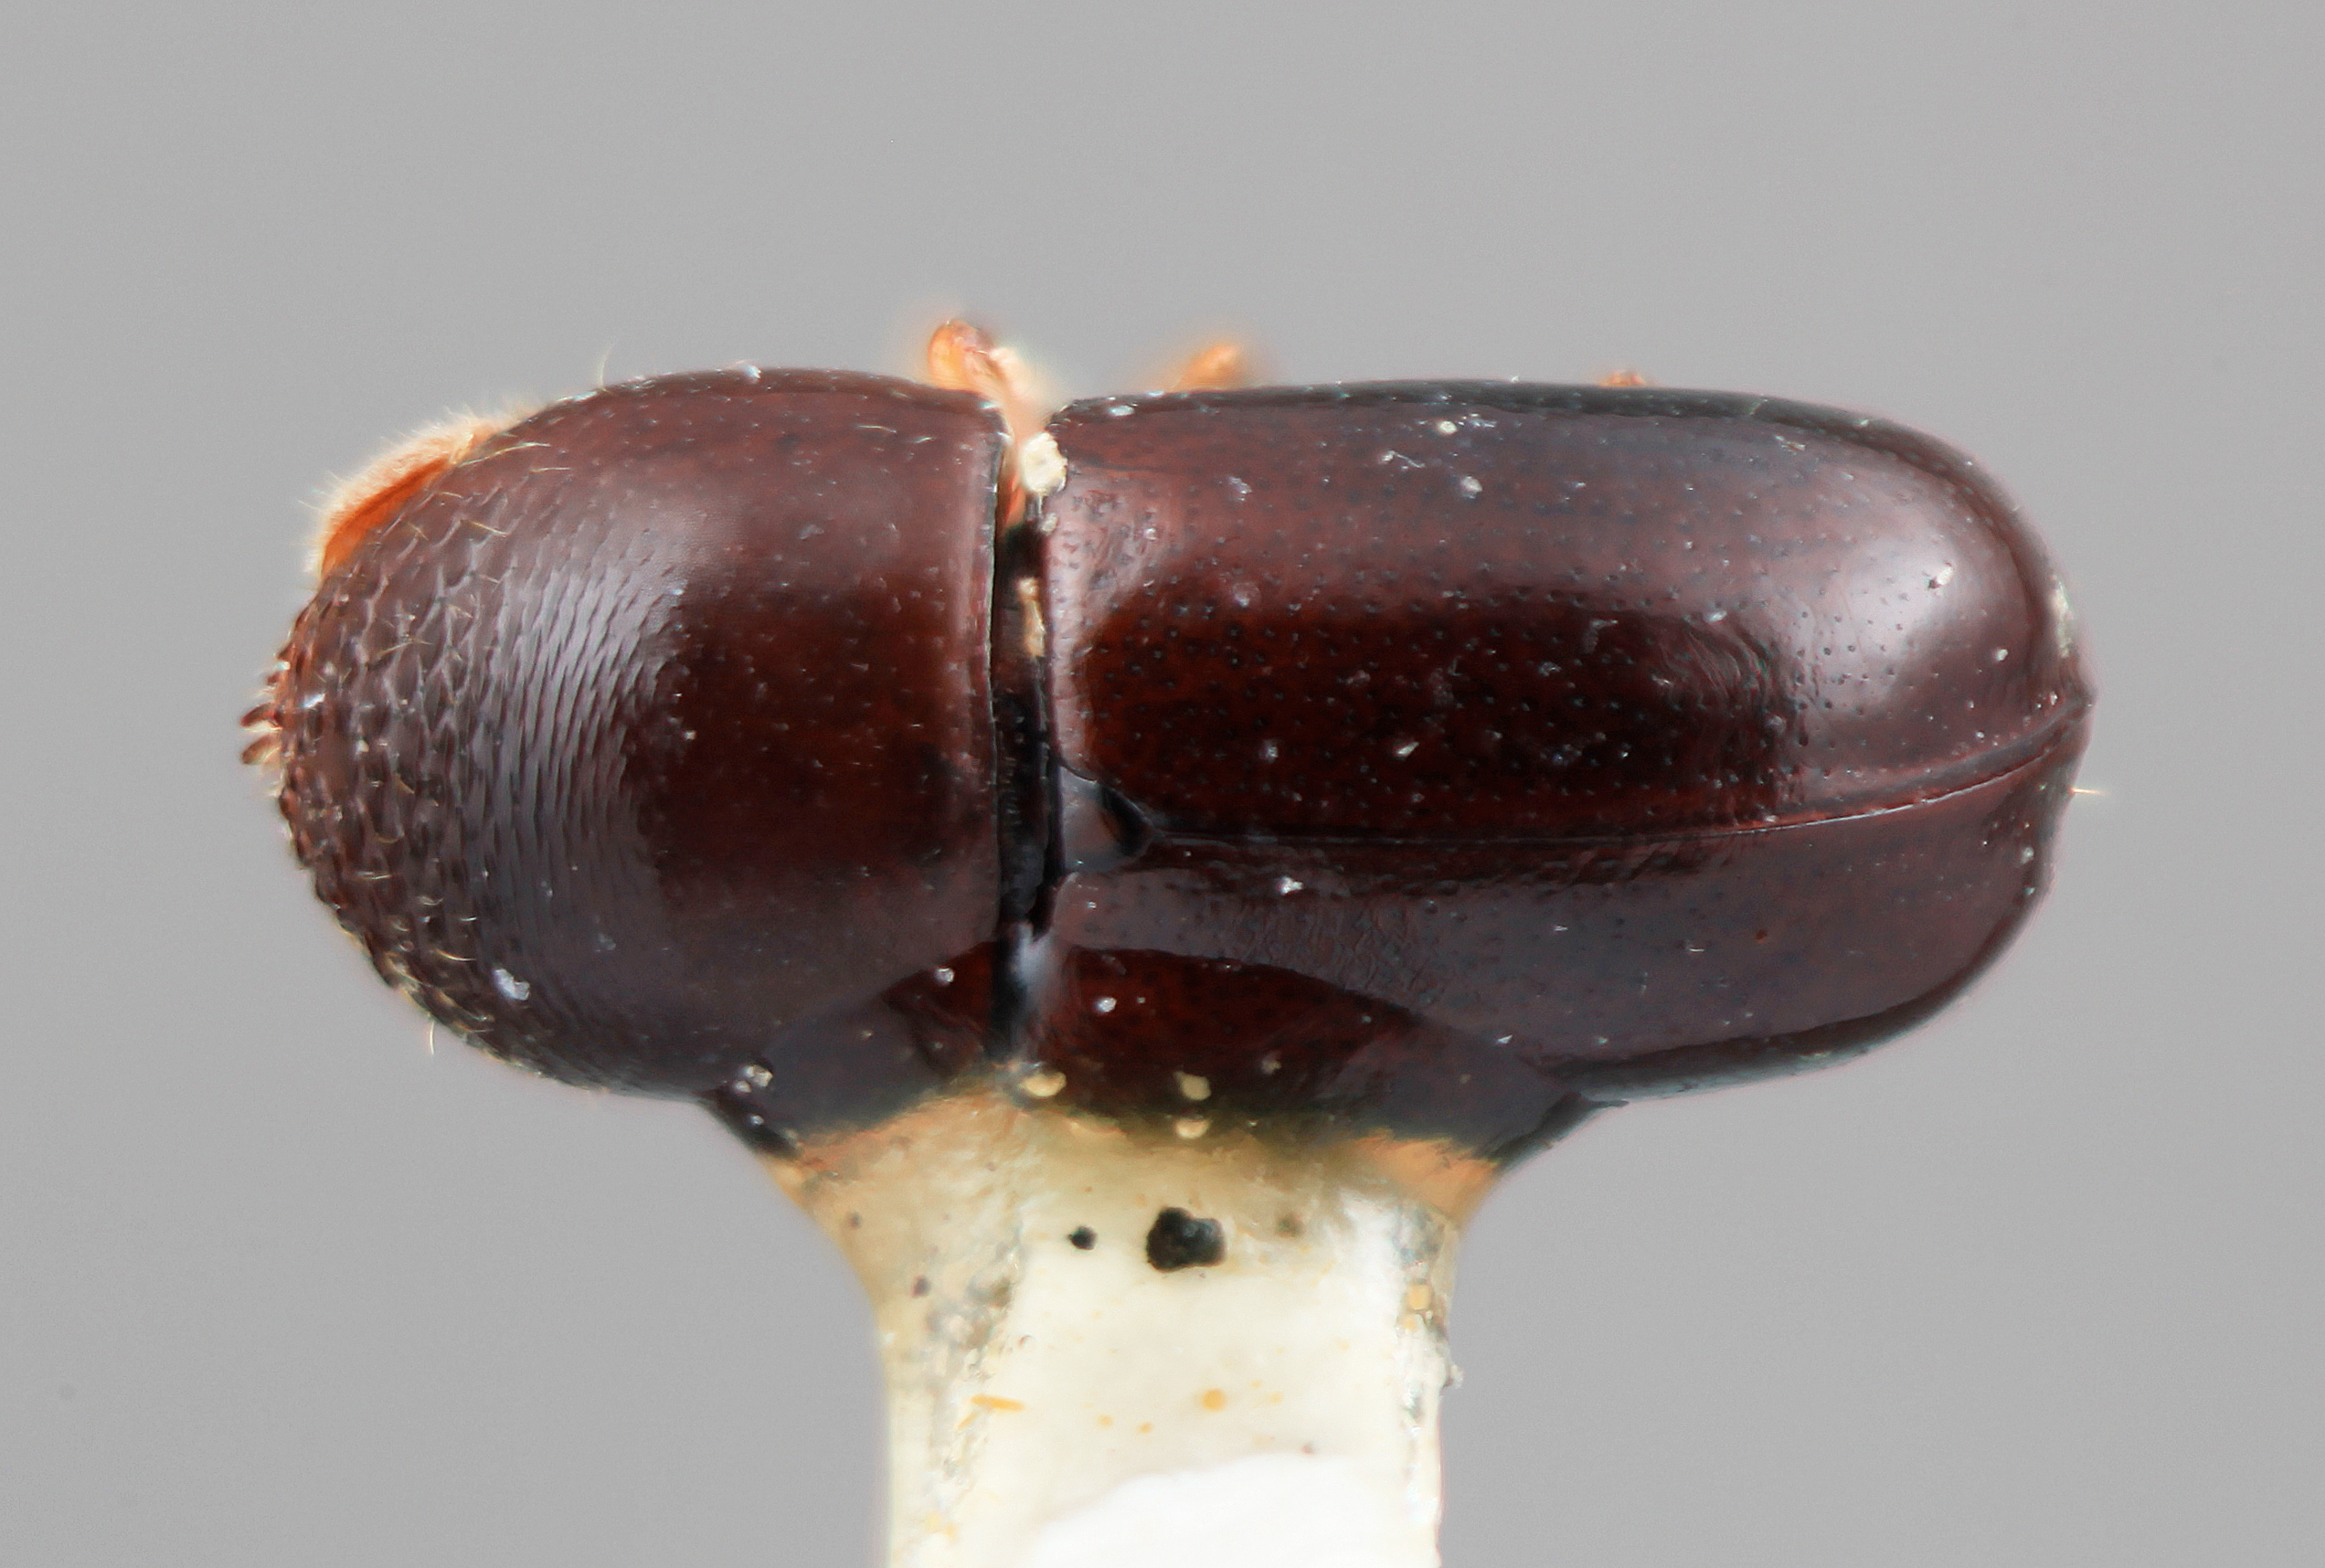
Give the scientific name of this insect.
Corthylus electinus
